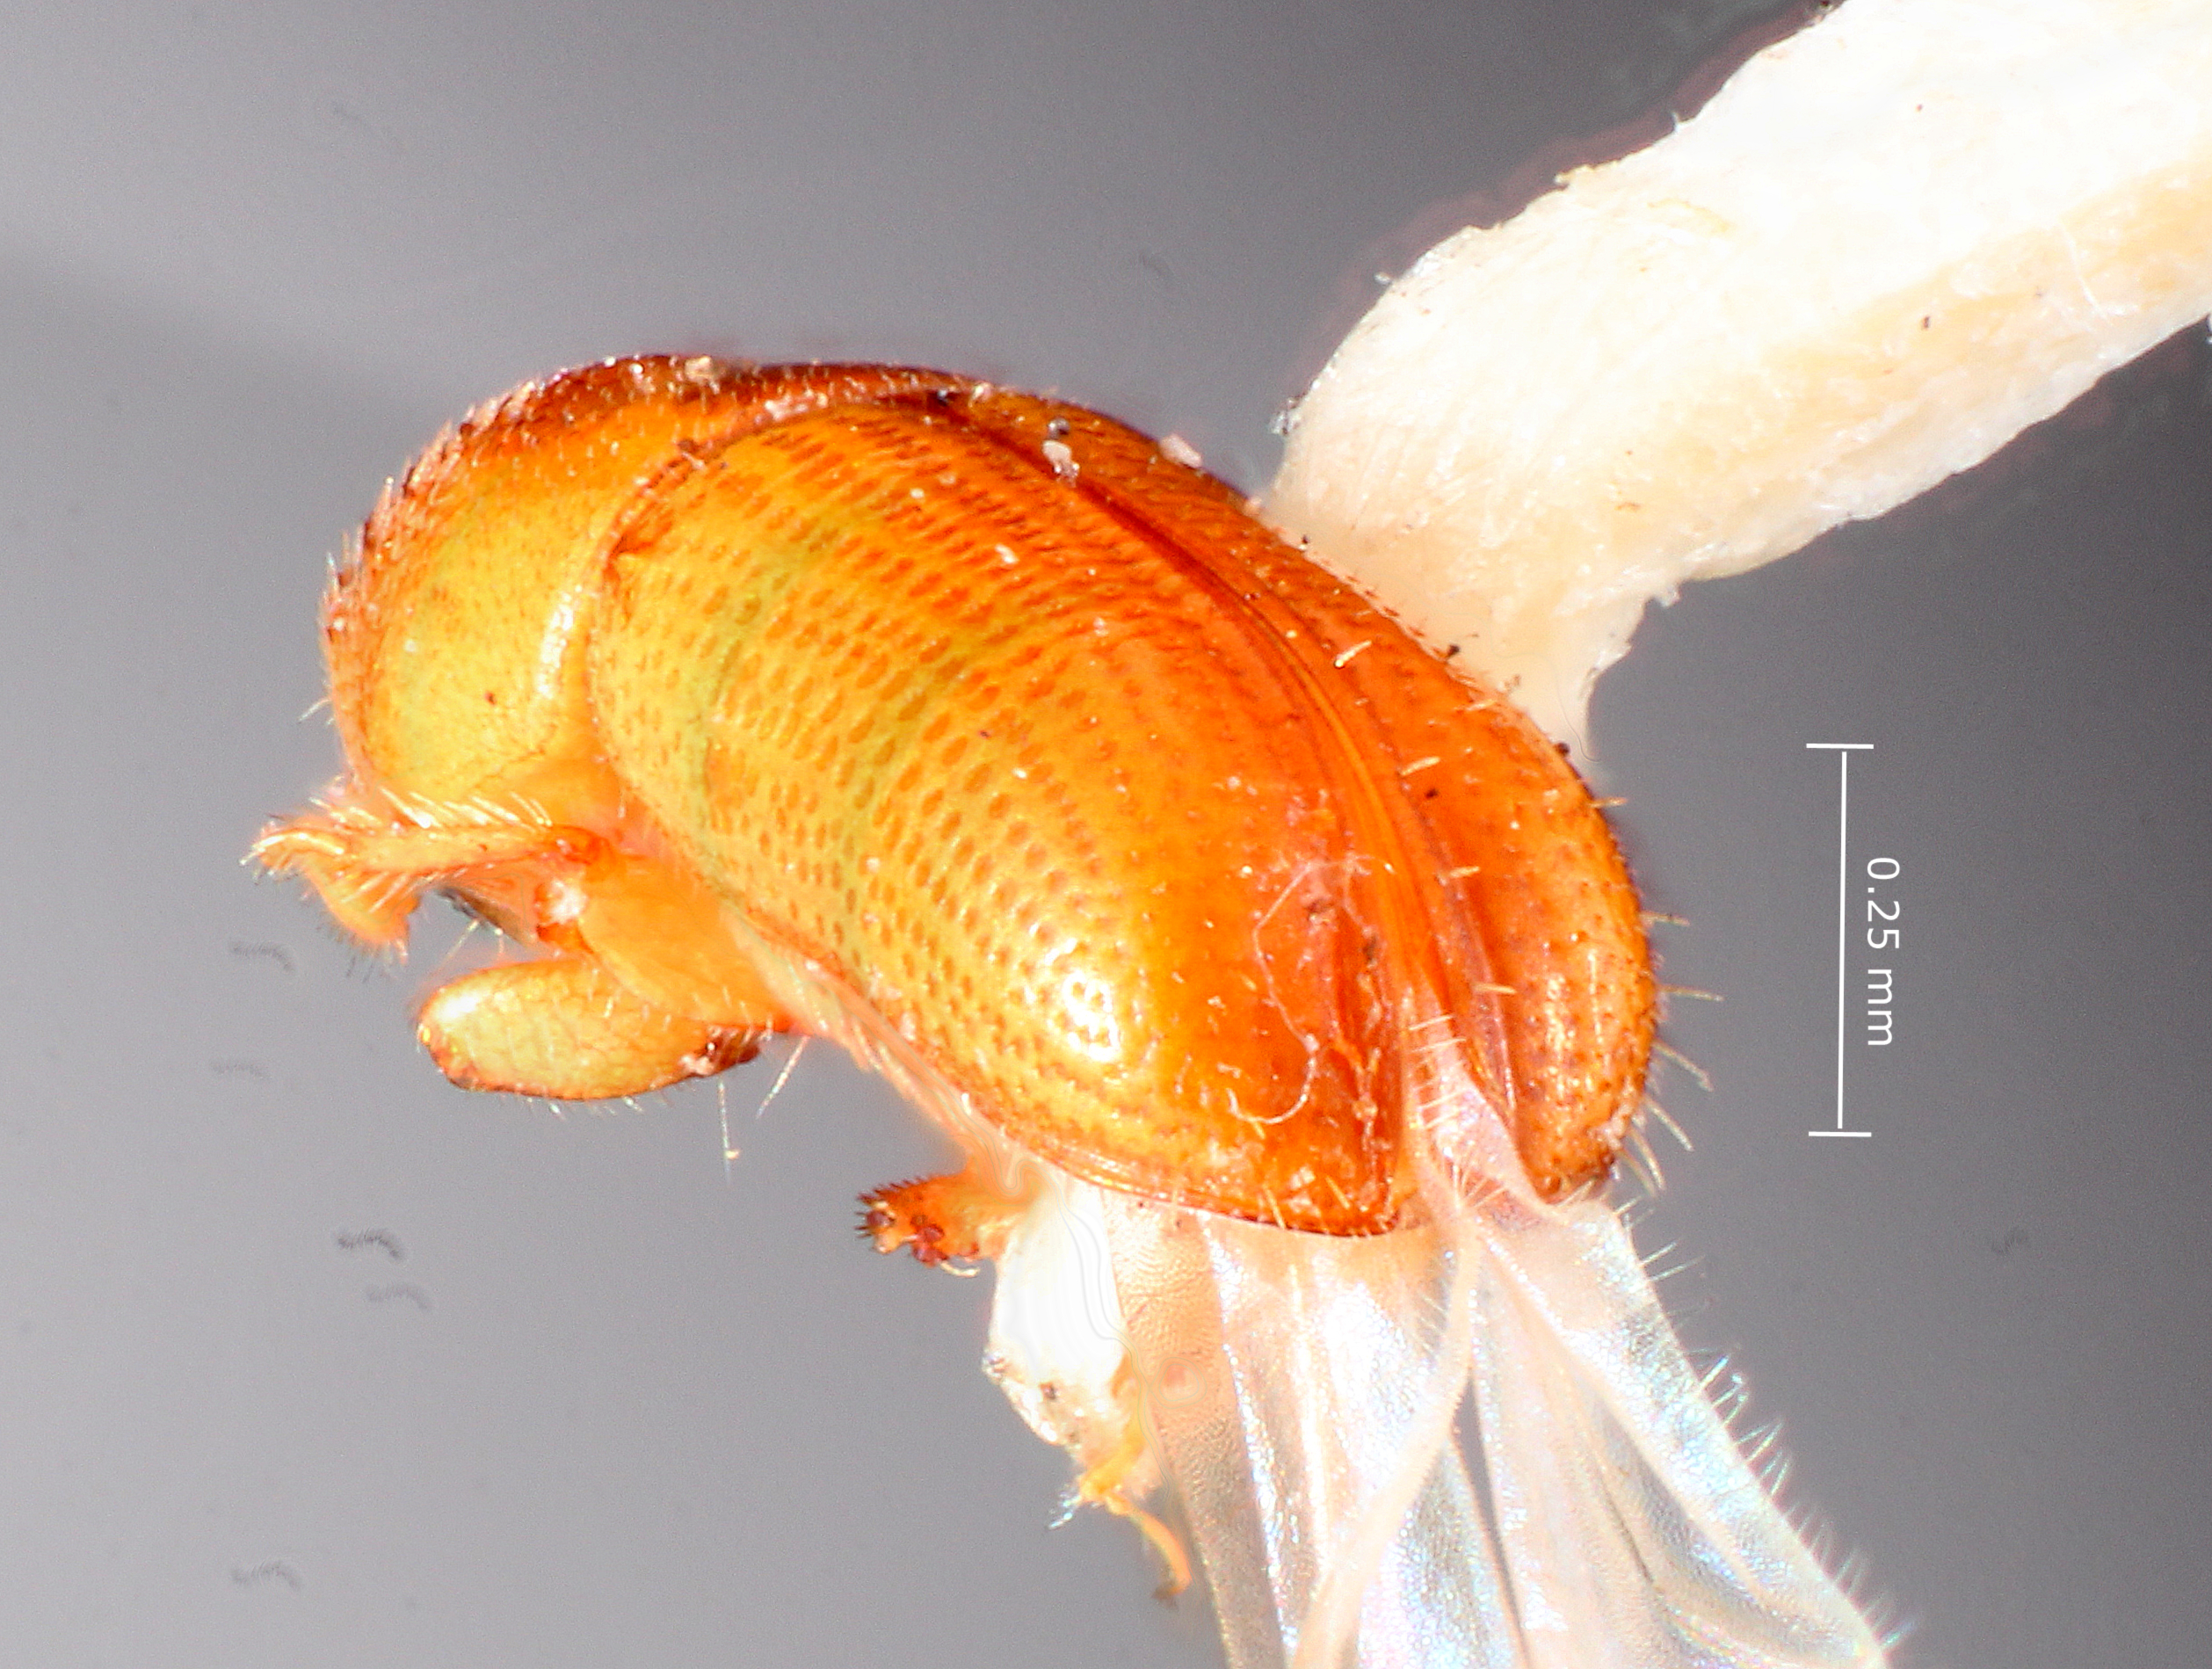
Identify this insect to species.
Gnatholeptus panamensis
